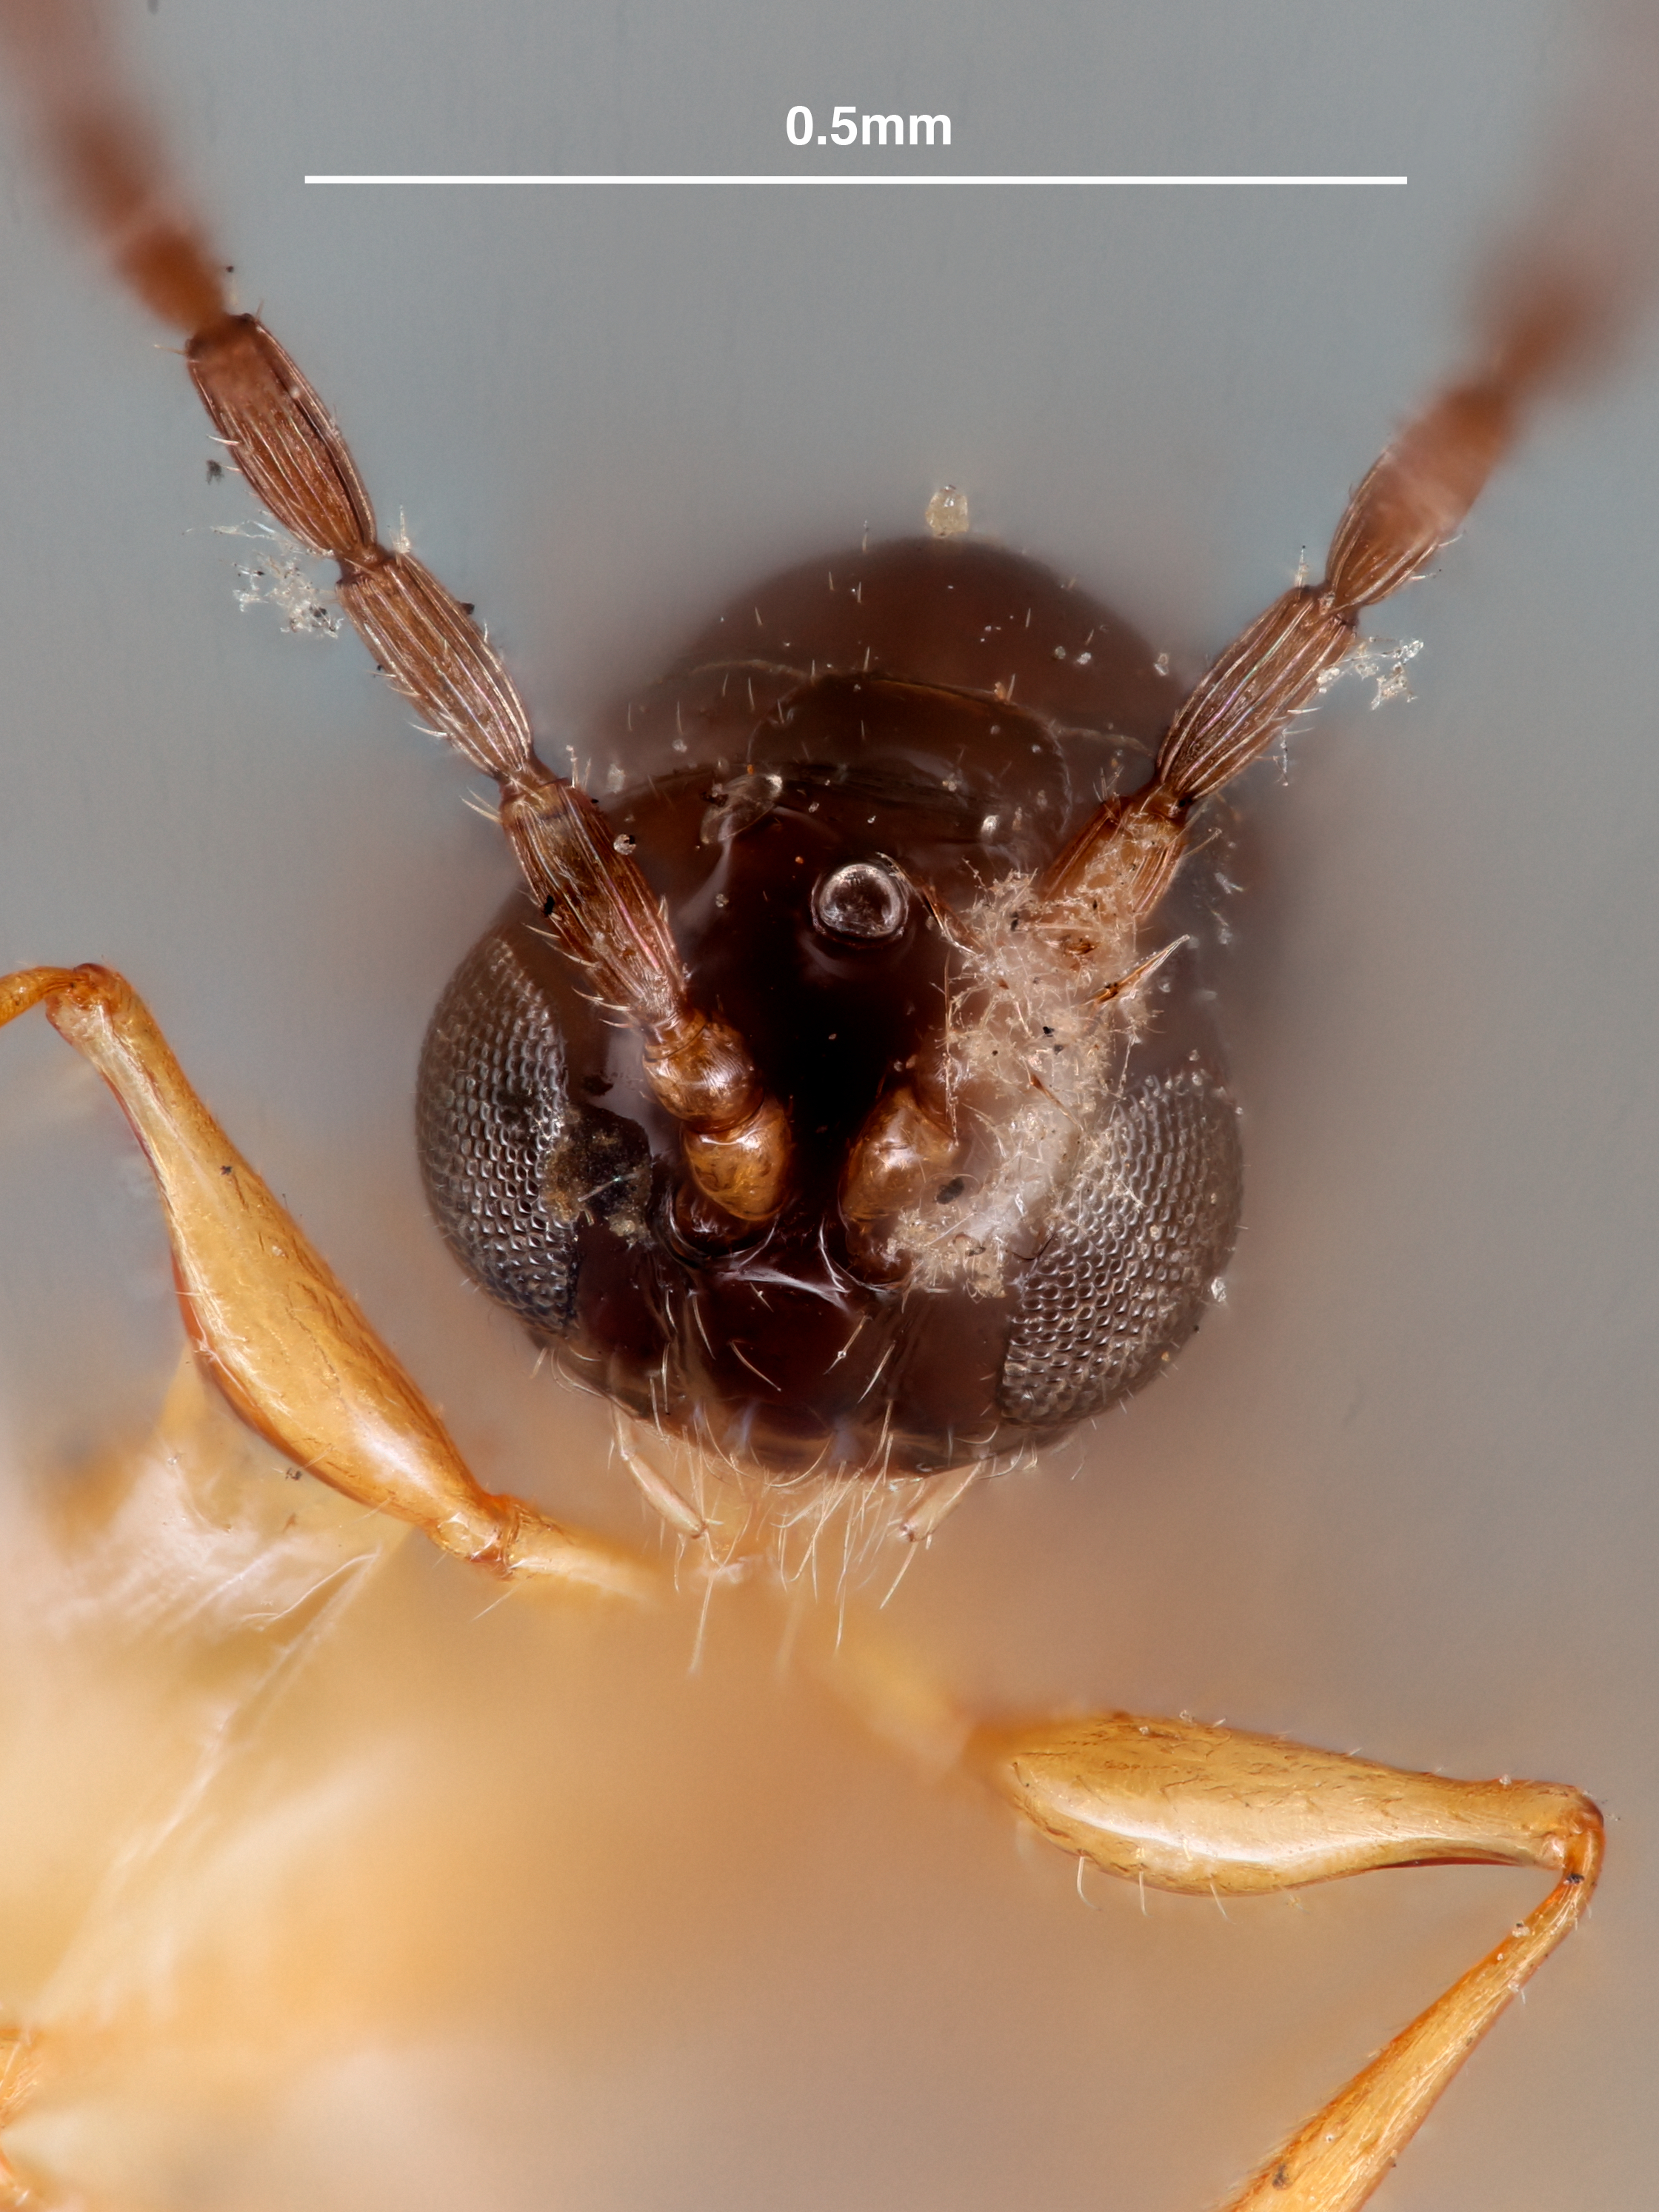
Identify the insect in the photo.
Kleidotoma phillippensis
